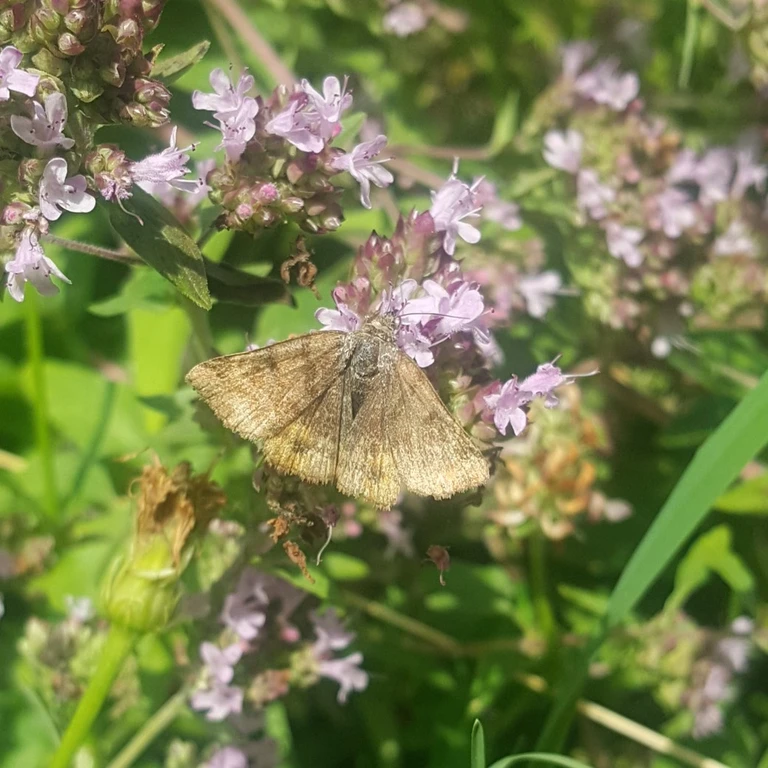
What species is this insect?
Euclidia glyphica
